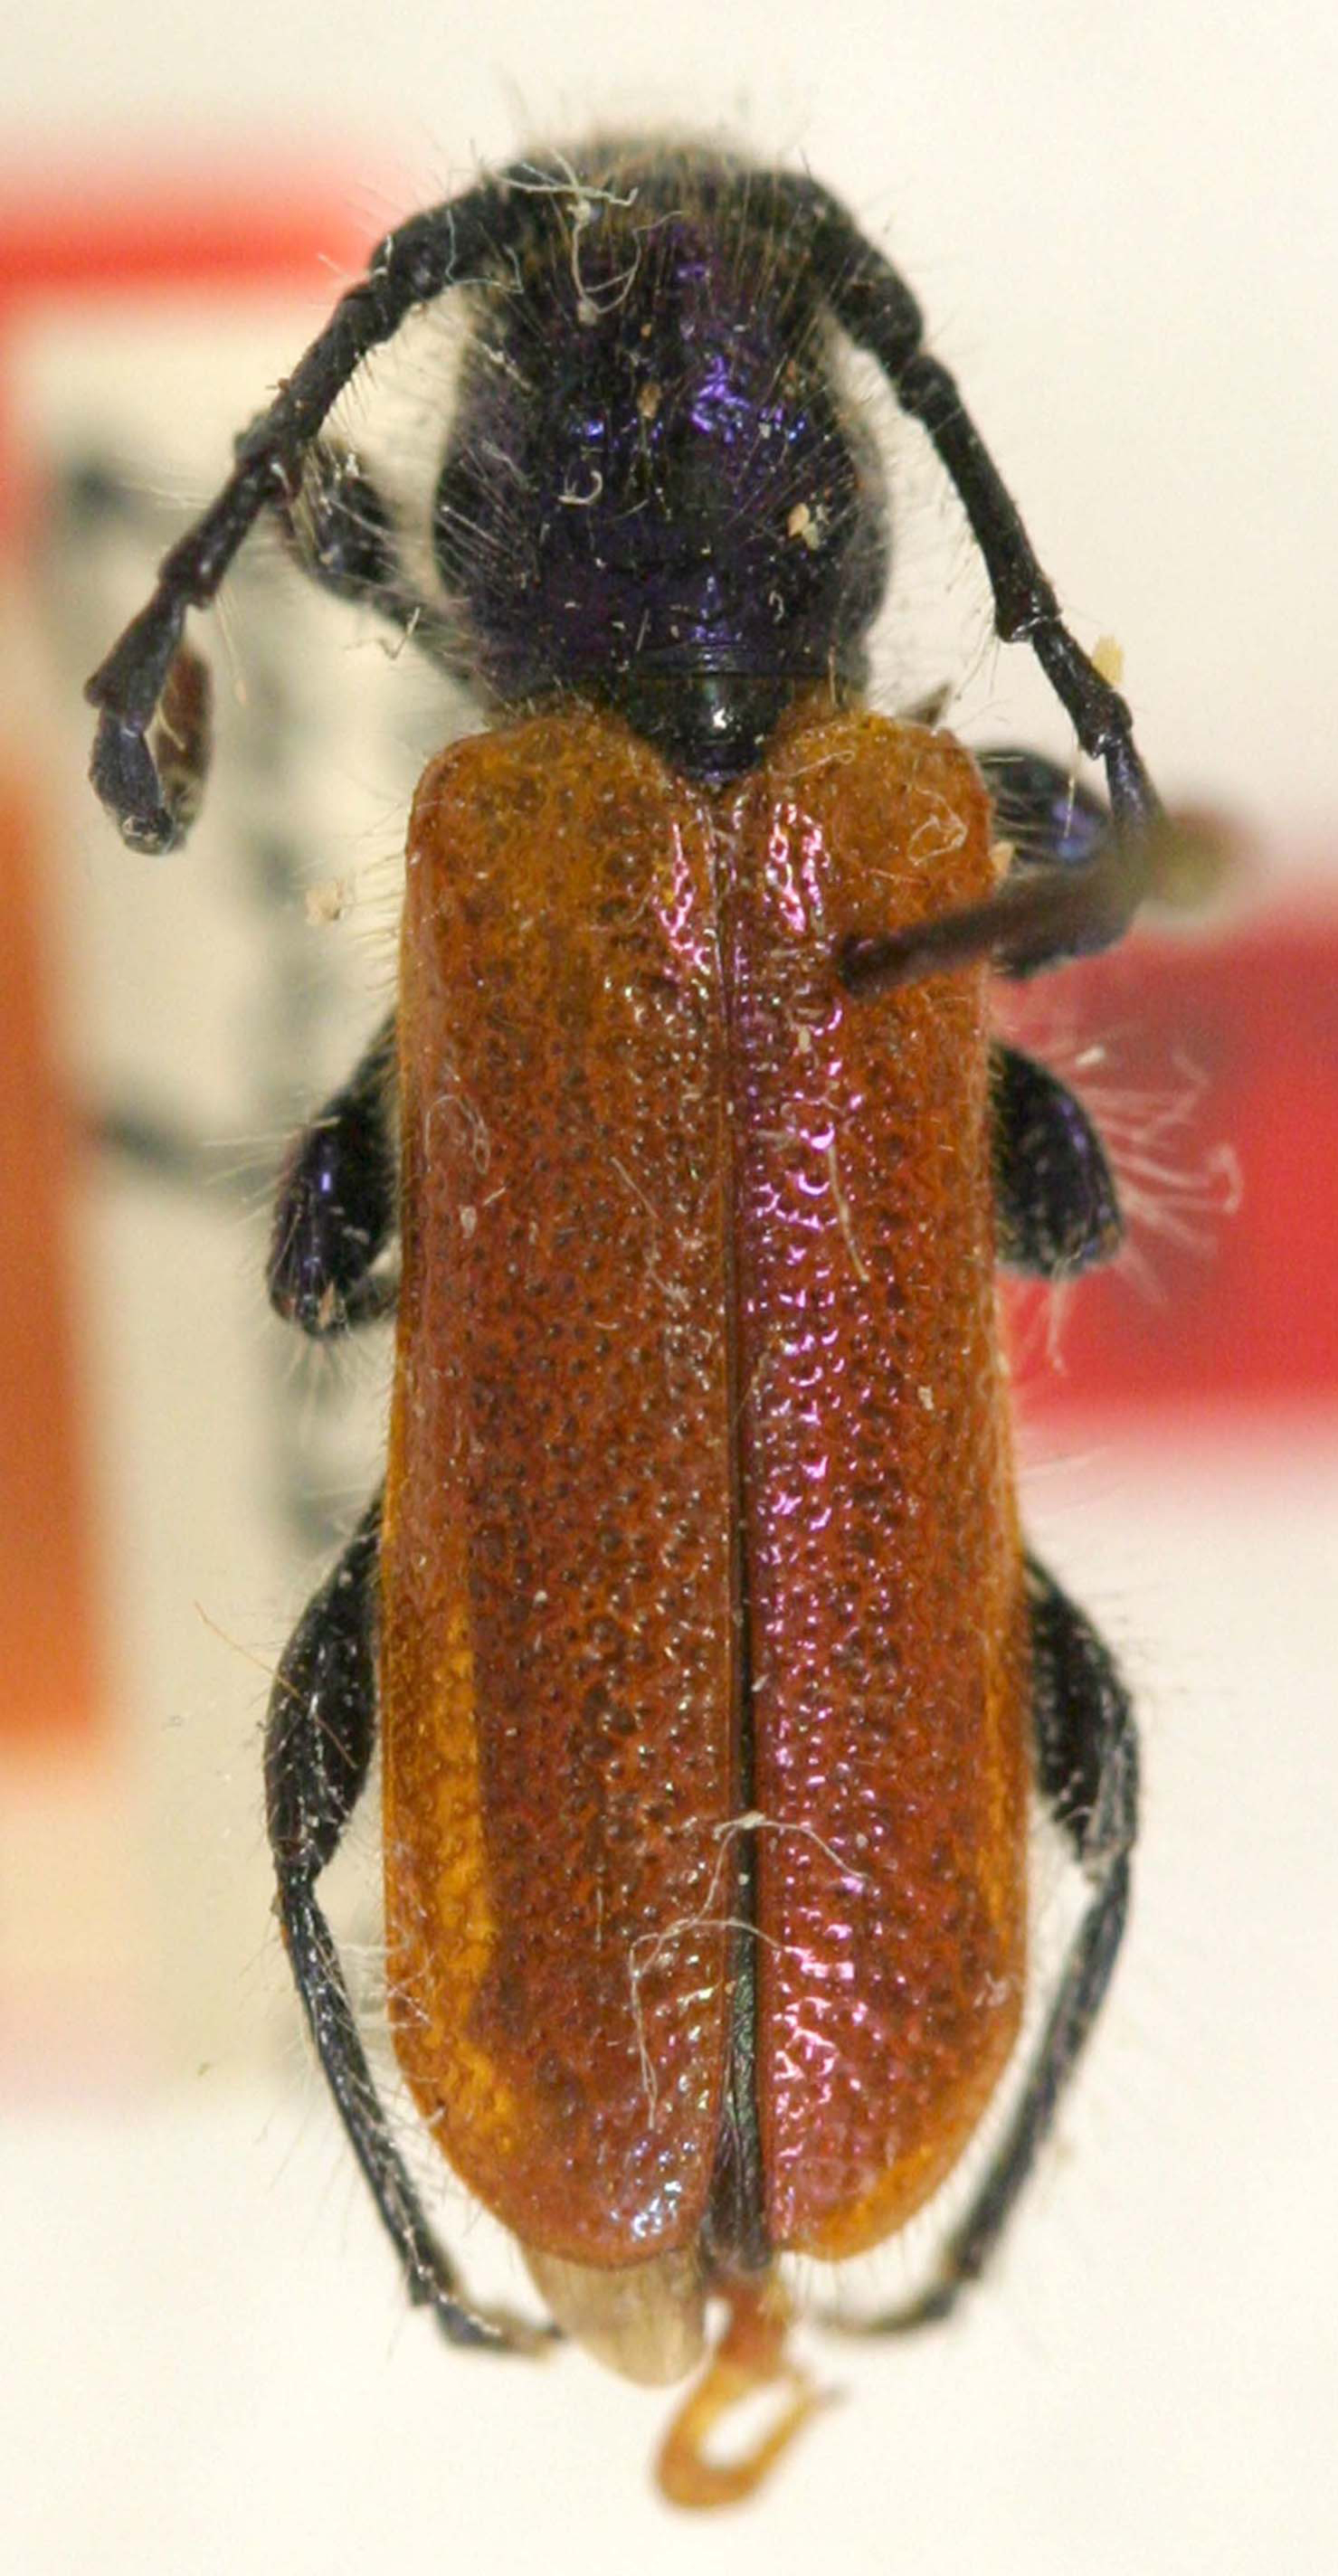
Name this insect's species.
Hexarhopala rufipennis
